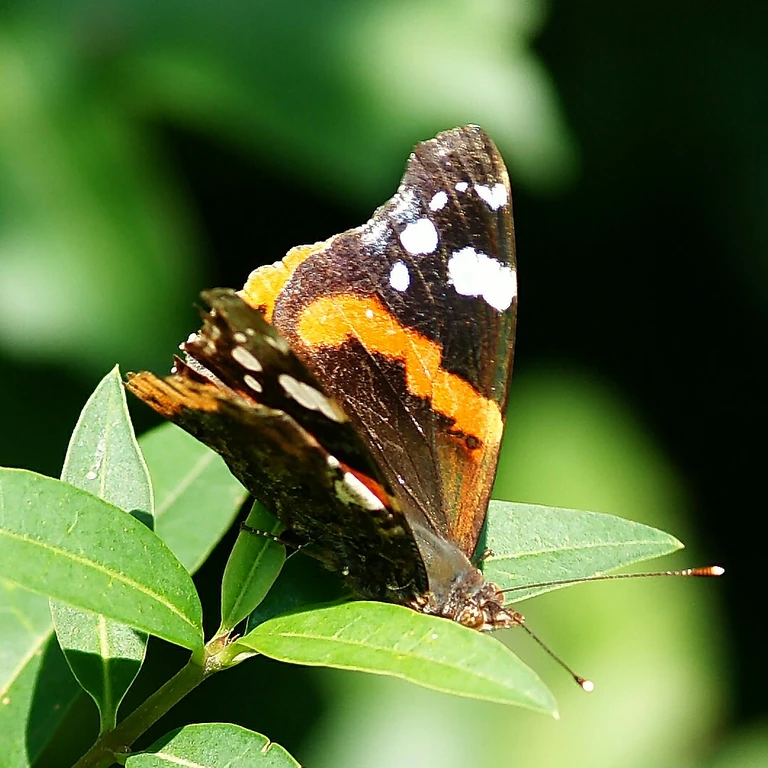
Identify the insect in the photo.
Vanessa atalanta
